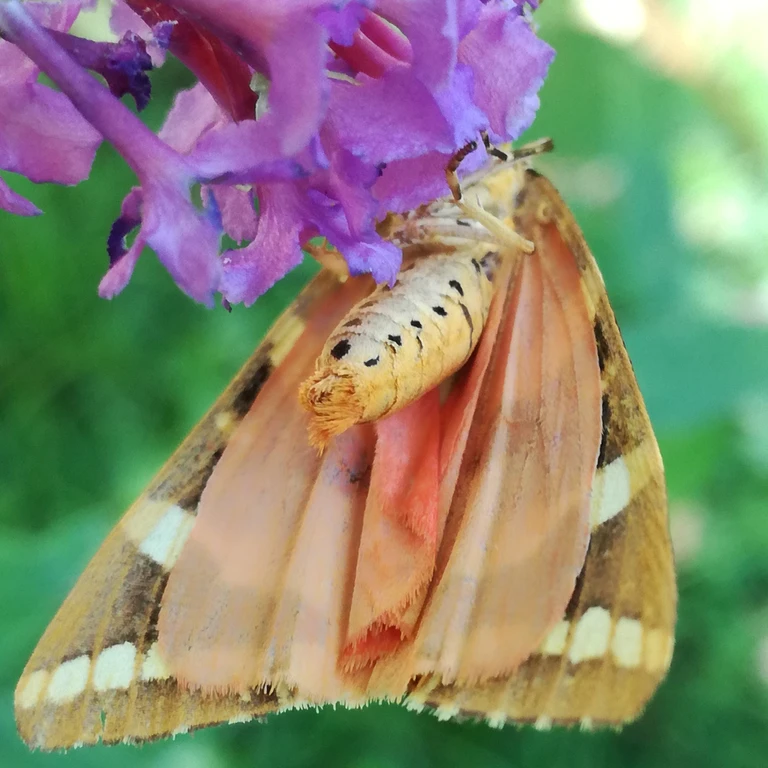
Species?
Euplagia quadripunctaria
